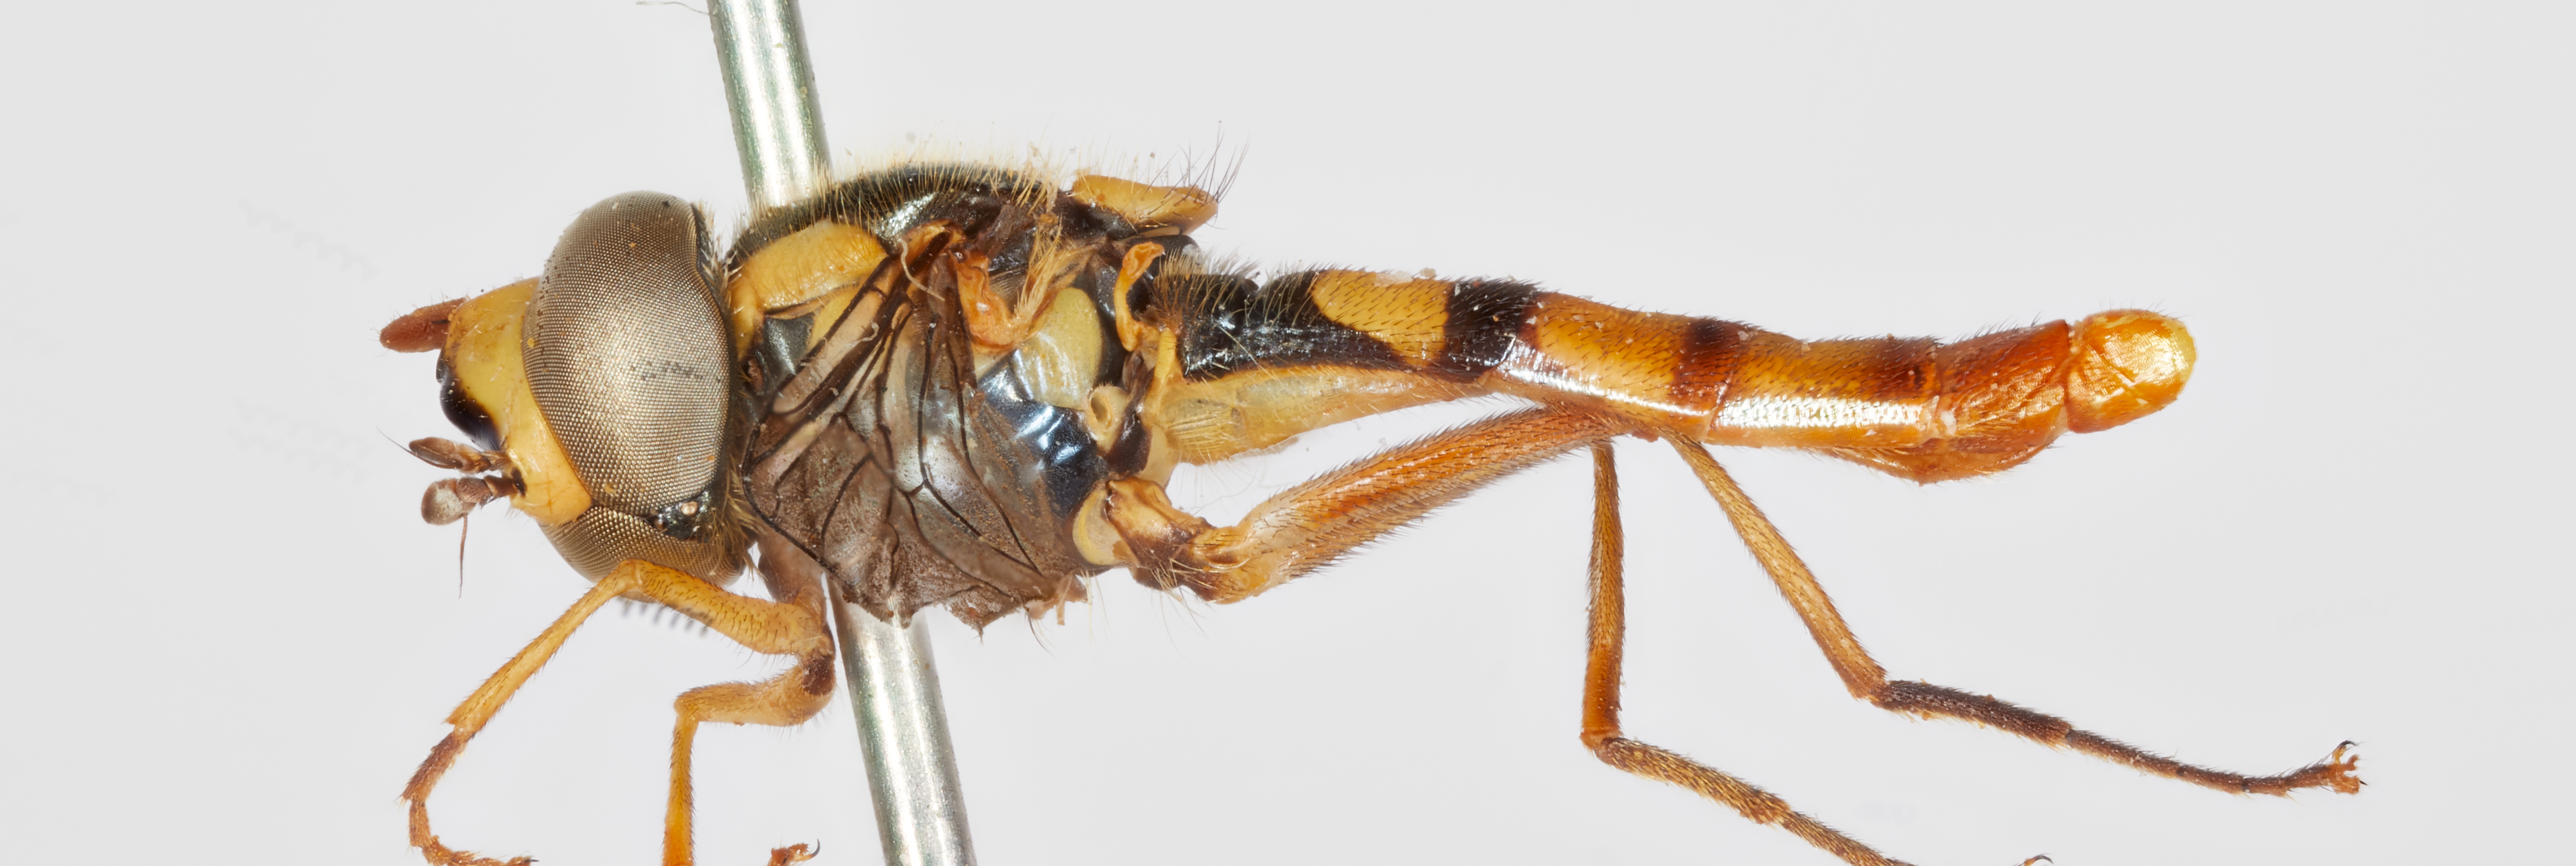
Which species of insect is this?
Sphaerophoria ladakhensis
